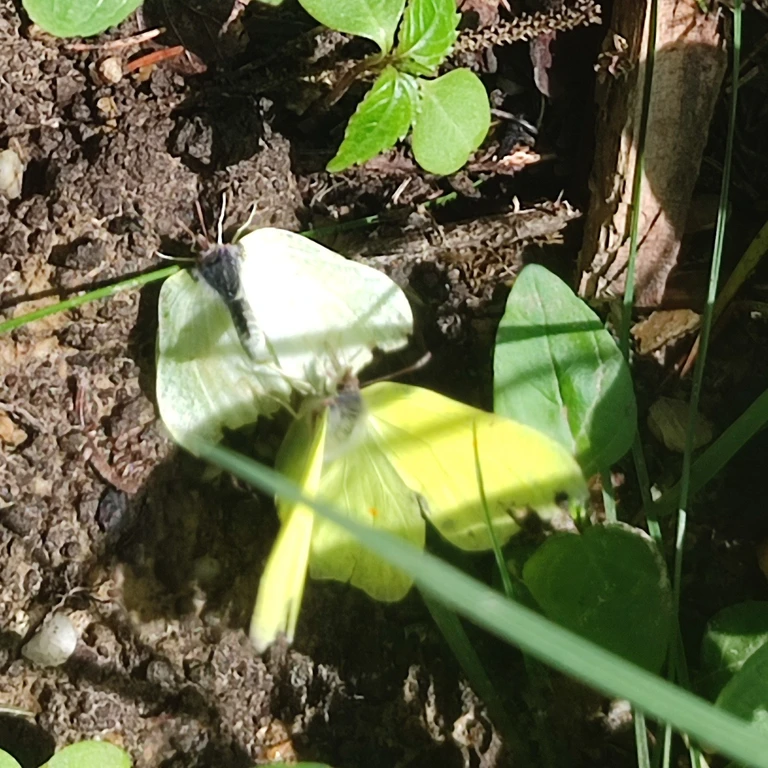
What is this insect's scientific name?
Gonepteryx rhamni
